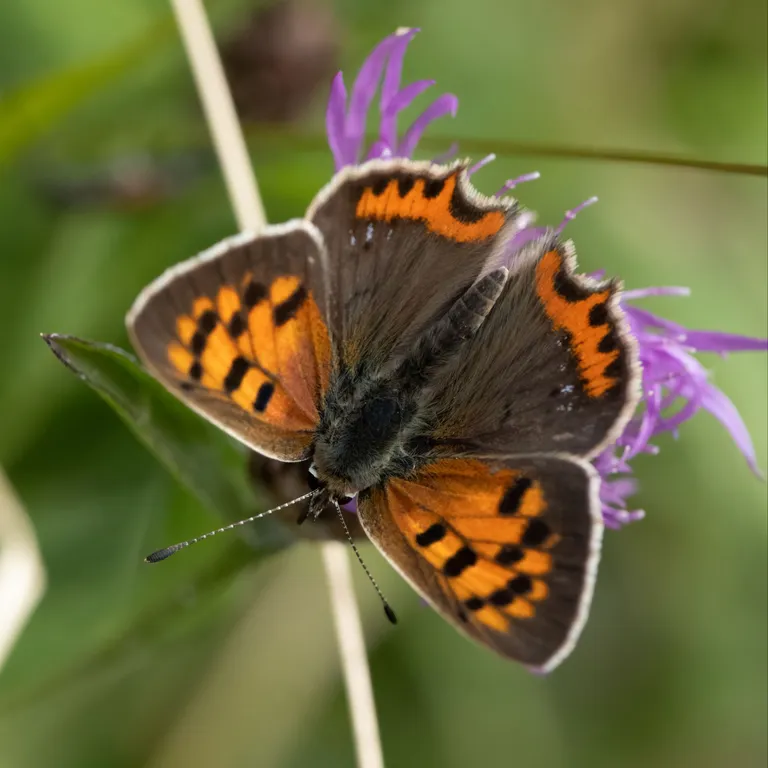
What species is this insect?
Lycaena phlaeas
